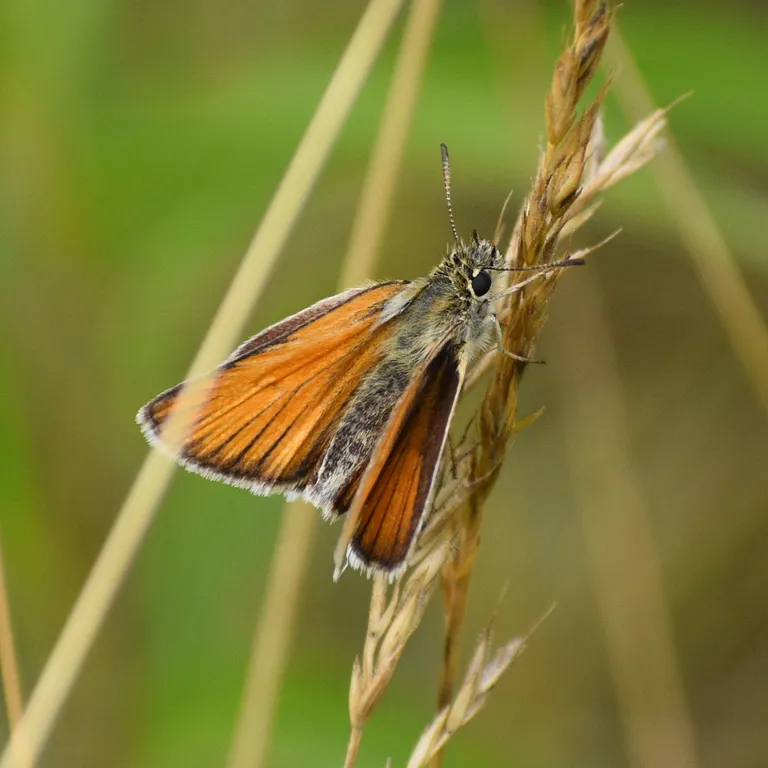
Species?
Thymelicus lineola
